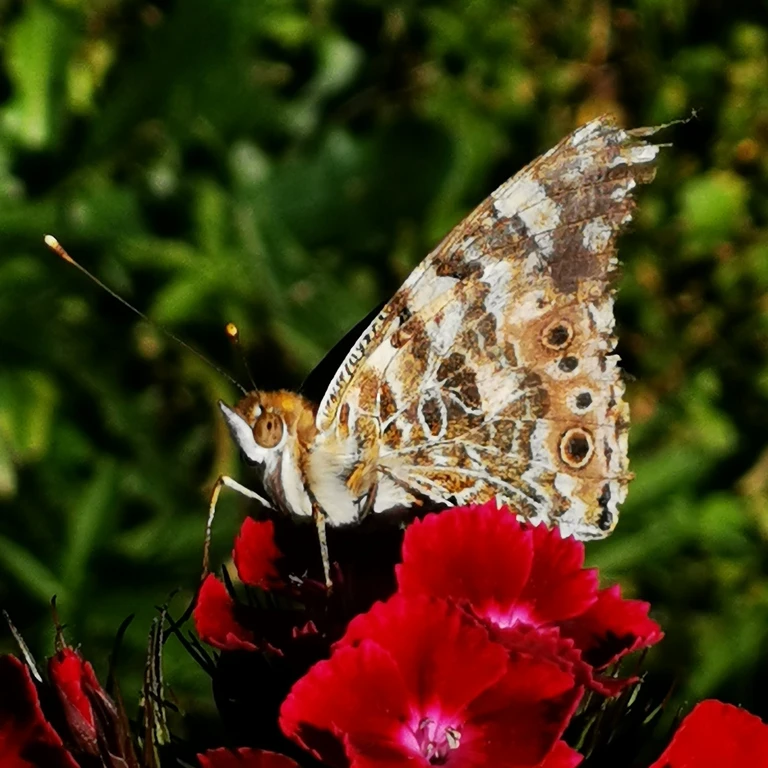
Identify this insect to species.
Vanessa cardui
